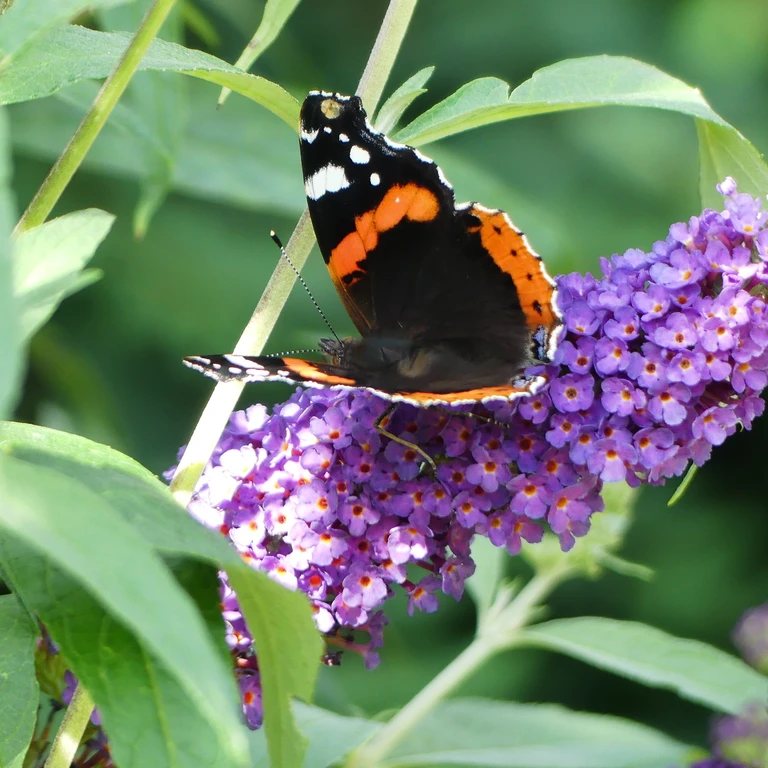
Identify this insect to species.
Vanessa atalanta
